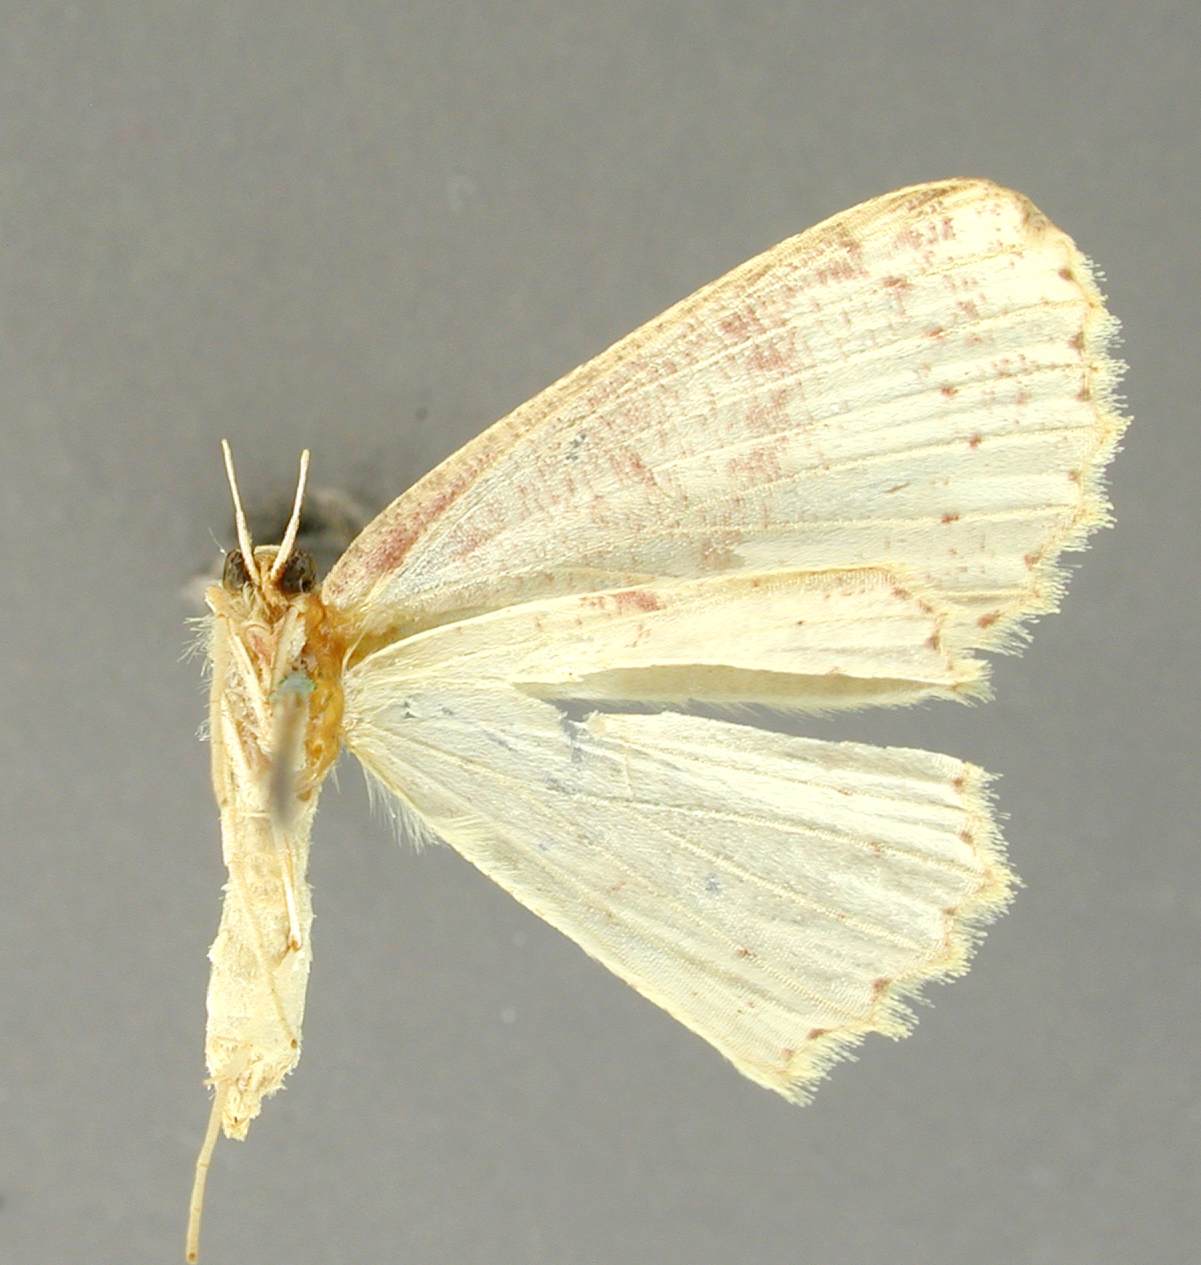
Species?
Anisodes flavipuncta
